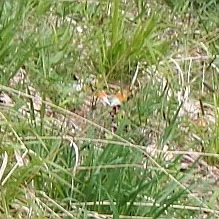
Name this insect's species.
Anthocharis cardamines
